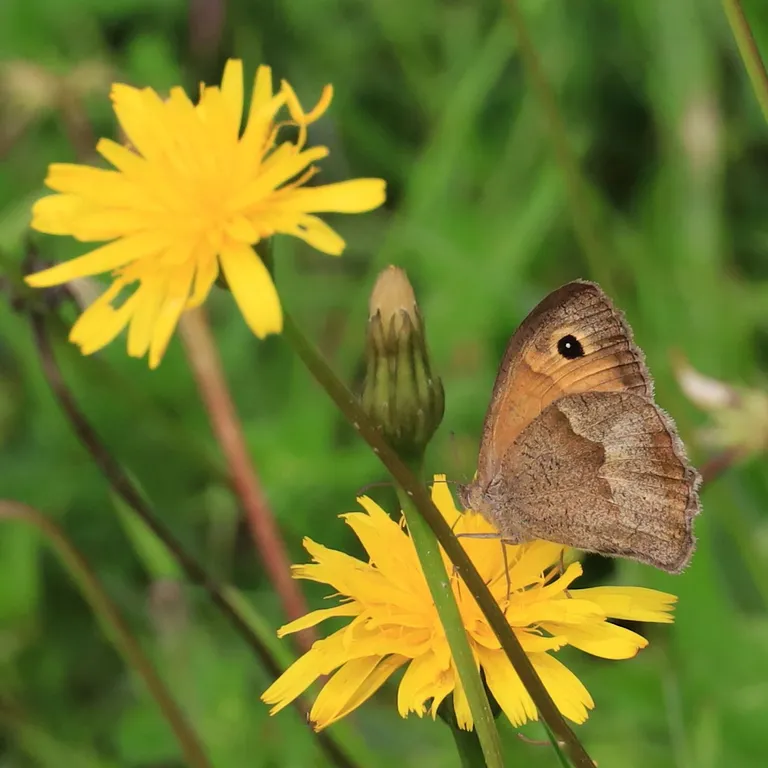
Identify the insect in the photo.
Maniola jurtina
